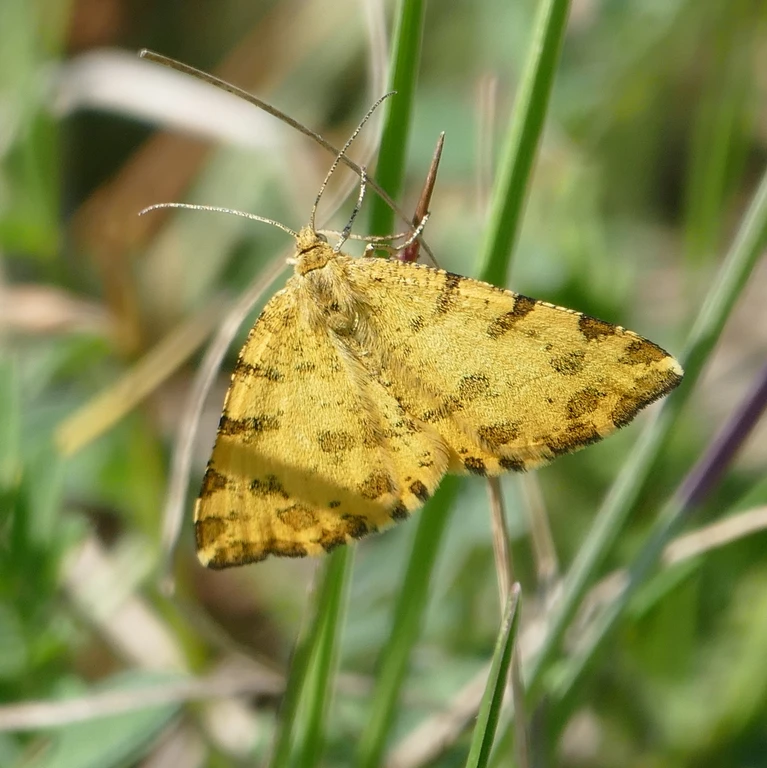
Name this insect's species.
Pseudopanthera macularia
